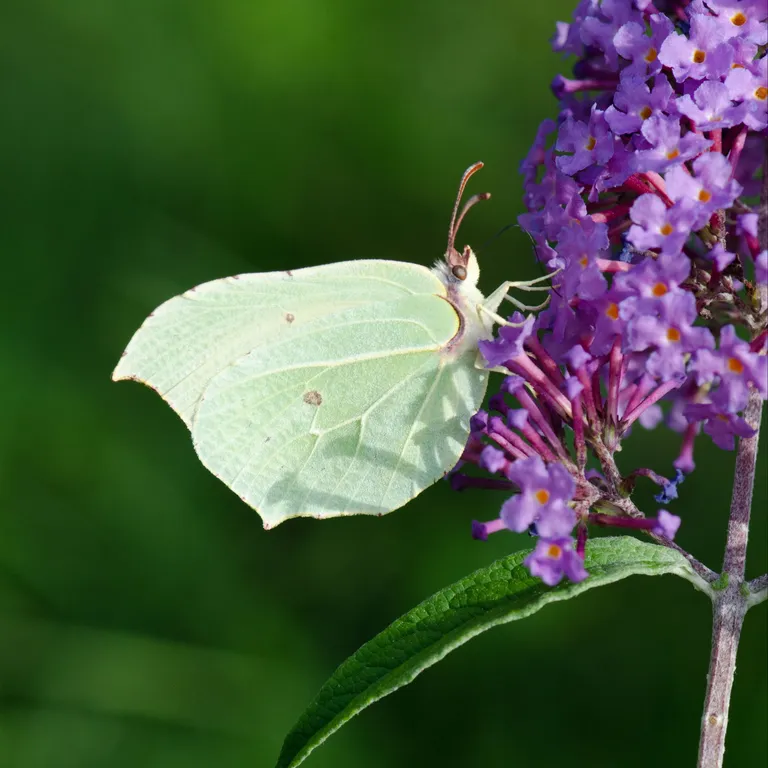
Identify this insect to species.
Gonepteryx rhamni
